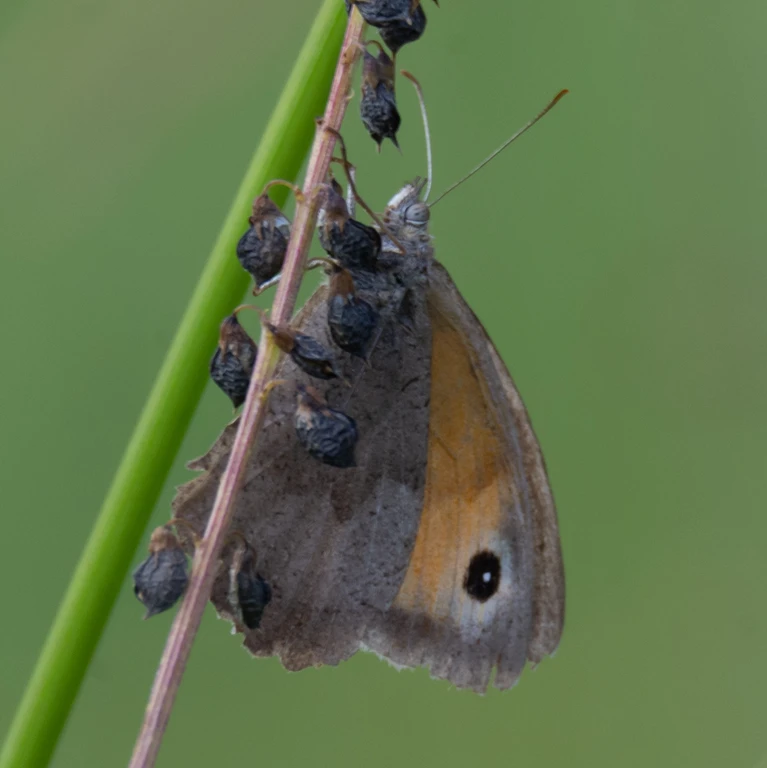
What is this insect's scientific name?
Maniola jurtina
